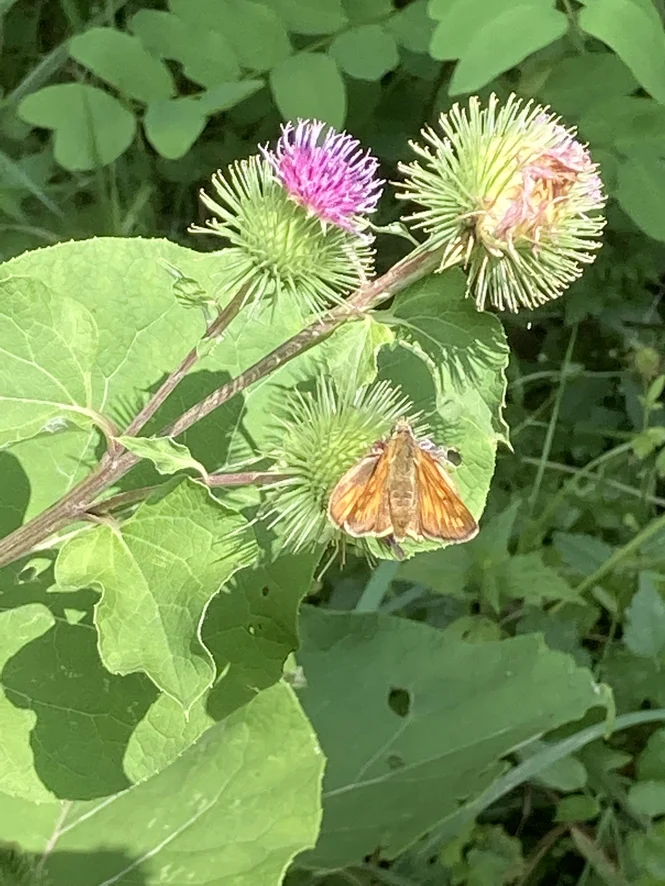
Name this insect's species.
Ochlodes sylvanus (also Ochlodes venata)
